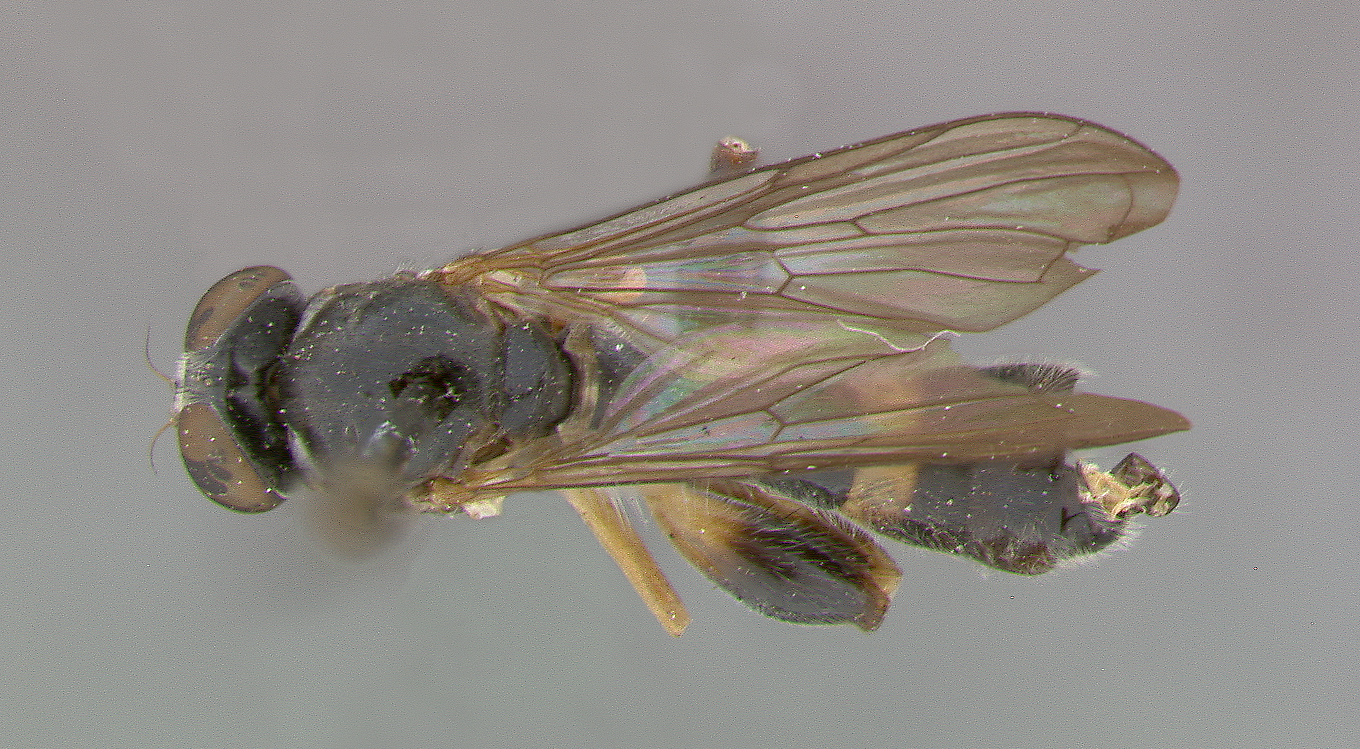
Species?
Sphegina armatipes
